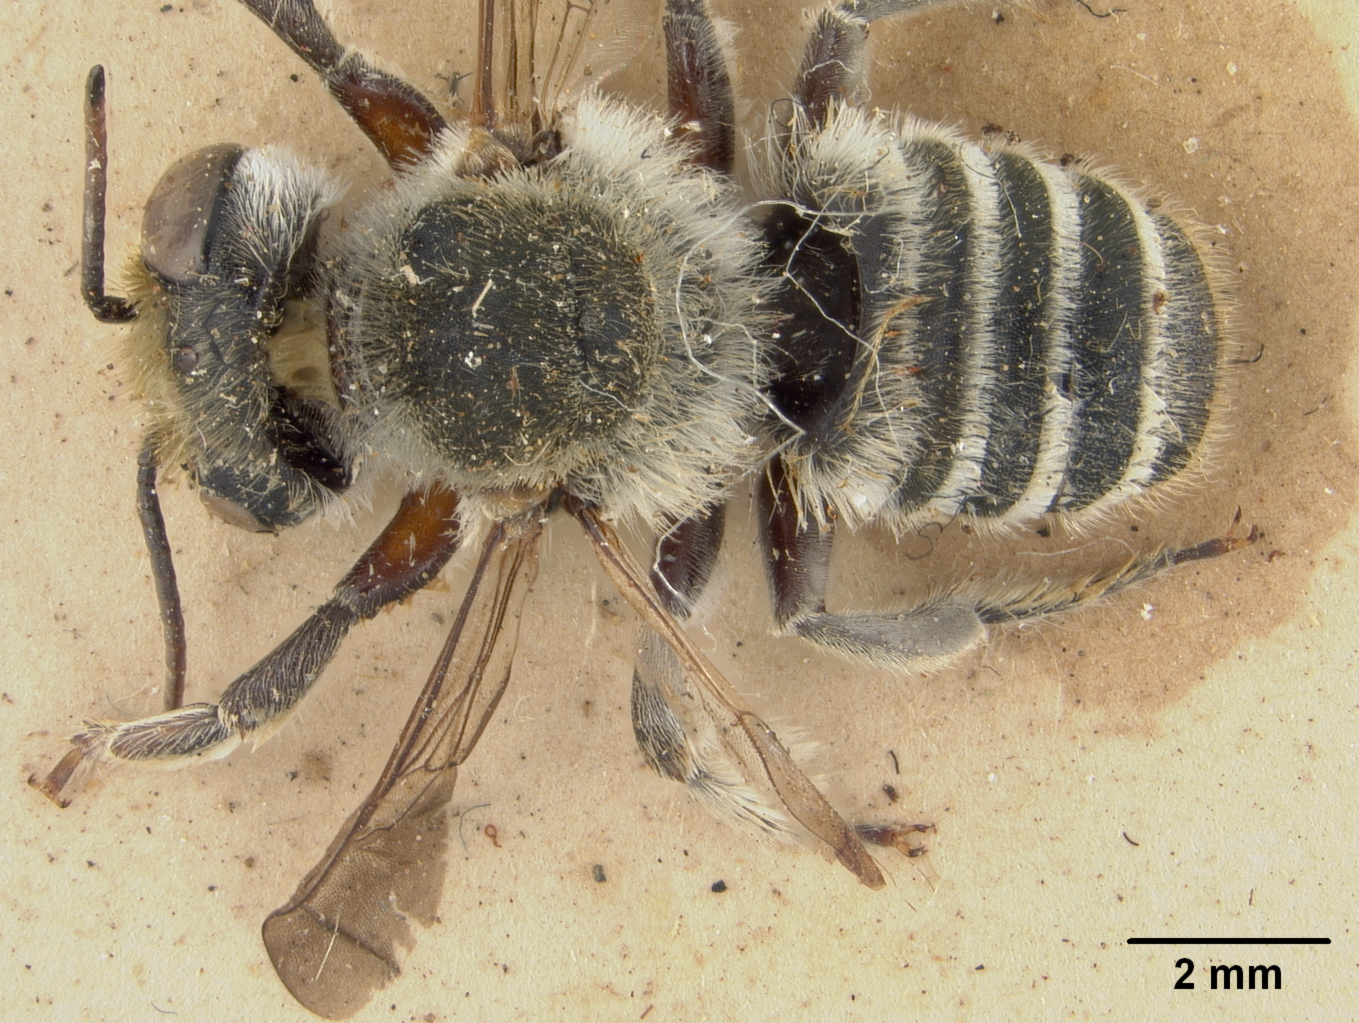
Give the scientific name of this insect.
Megachile japonica
